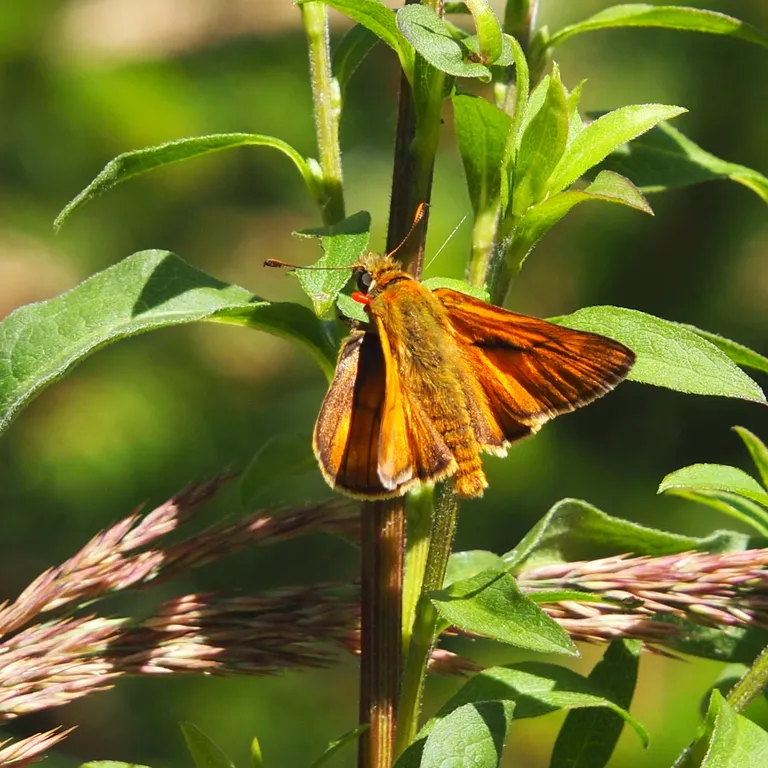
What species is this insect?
Ochlodes sylvanus (also Ochlodes venata)
